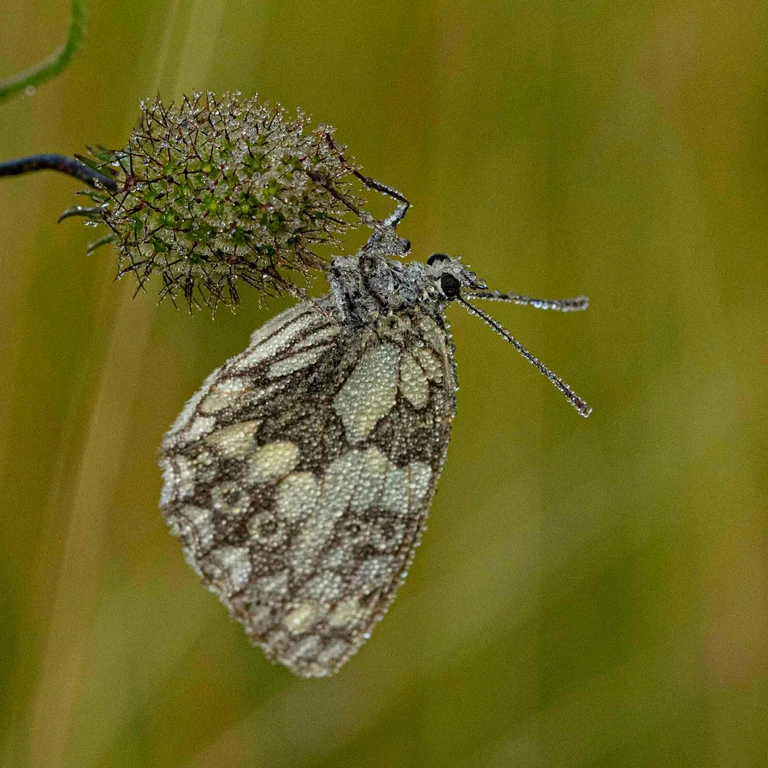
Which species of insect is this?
Melanargia galathea
